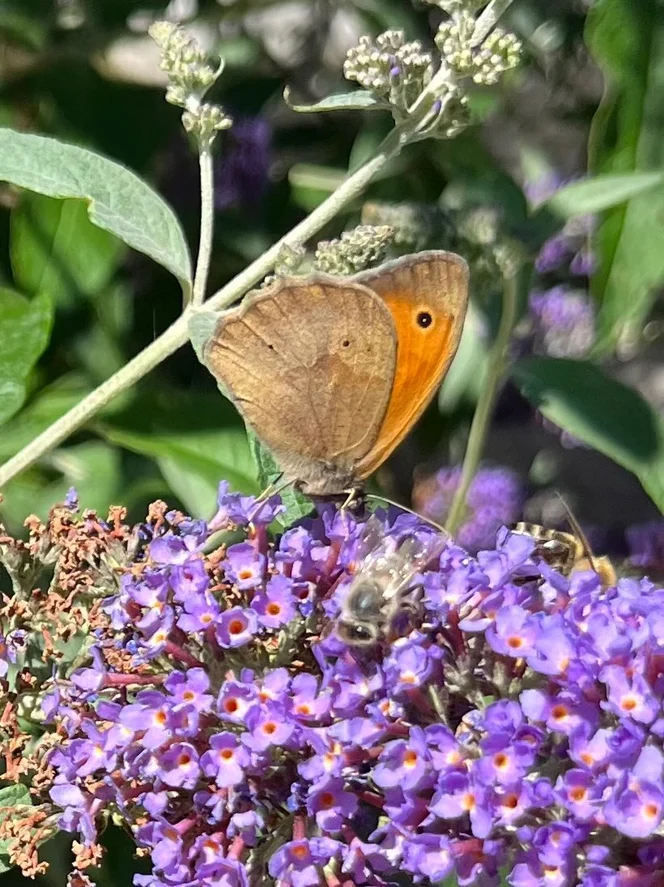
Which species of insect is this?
Maniola jurtina
